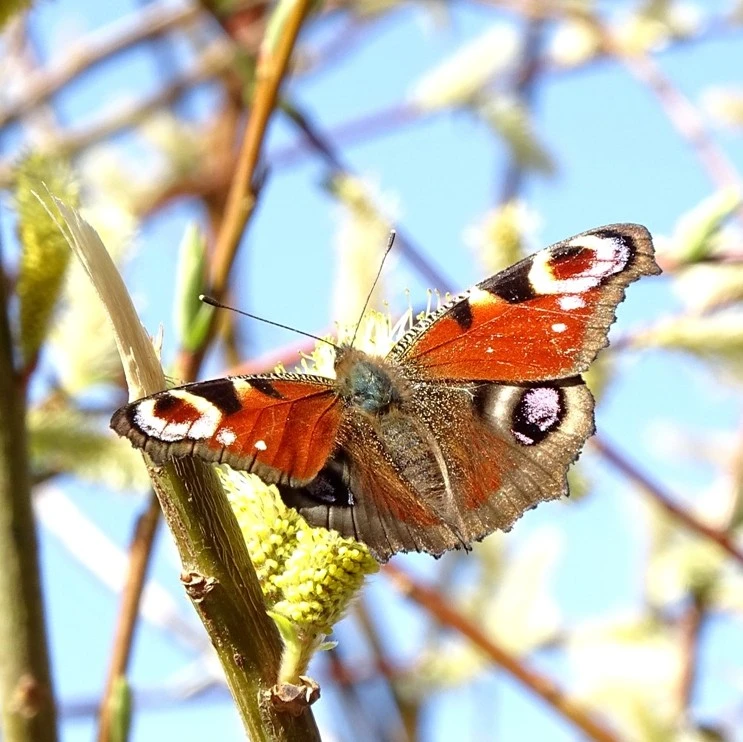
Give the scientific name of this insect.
Aglais io
